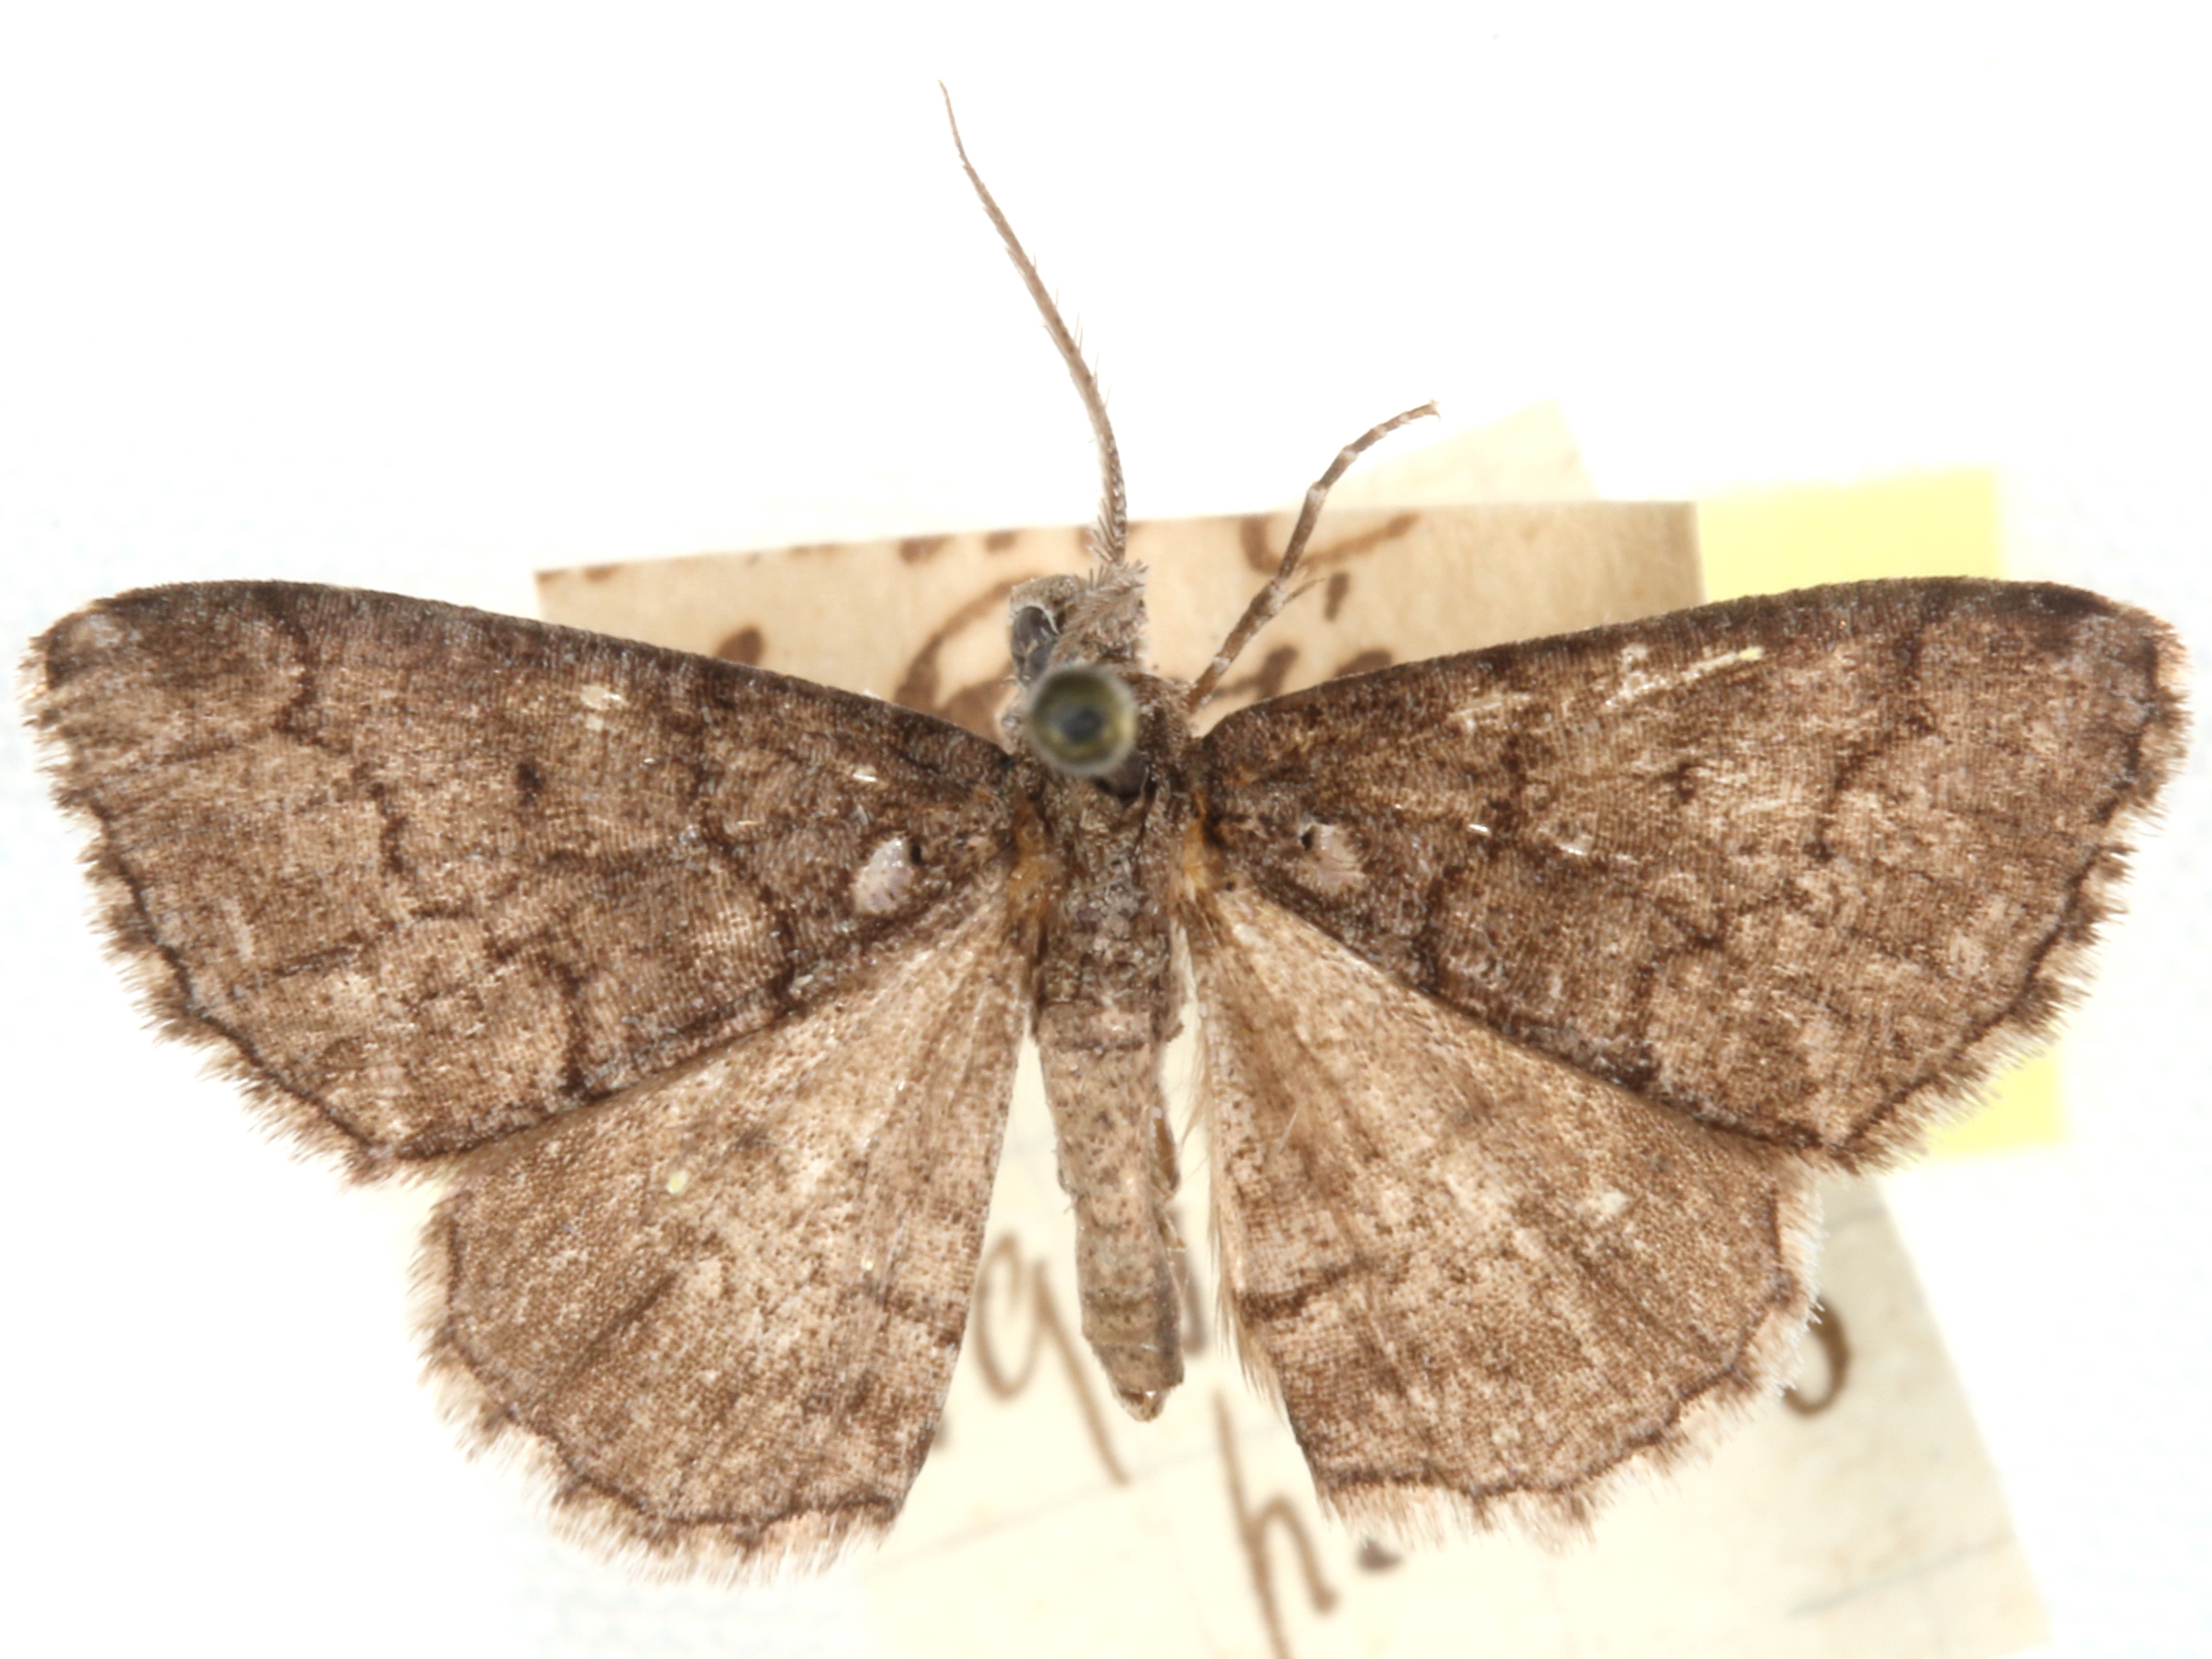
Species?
Plesiophyle cinerascens
